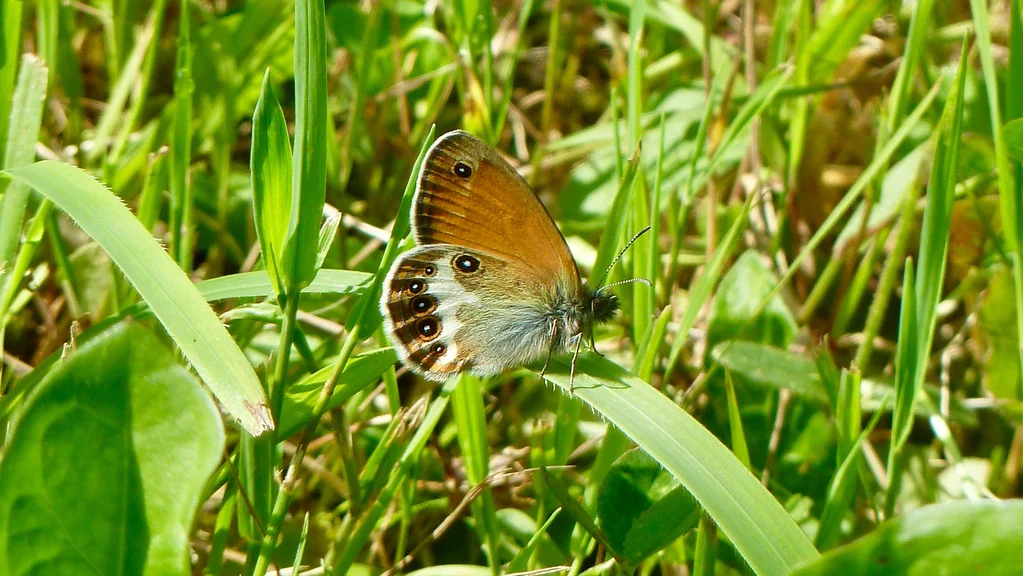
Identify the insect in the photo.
Coenonympha arcania
